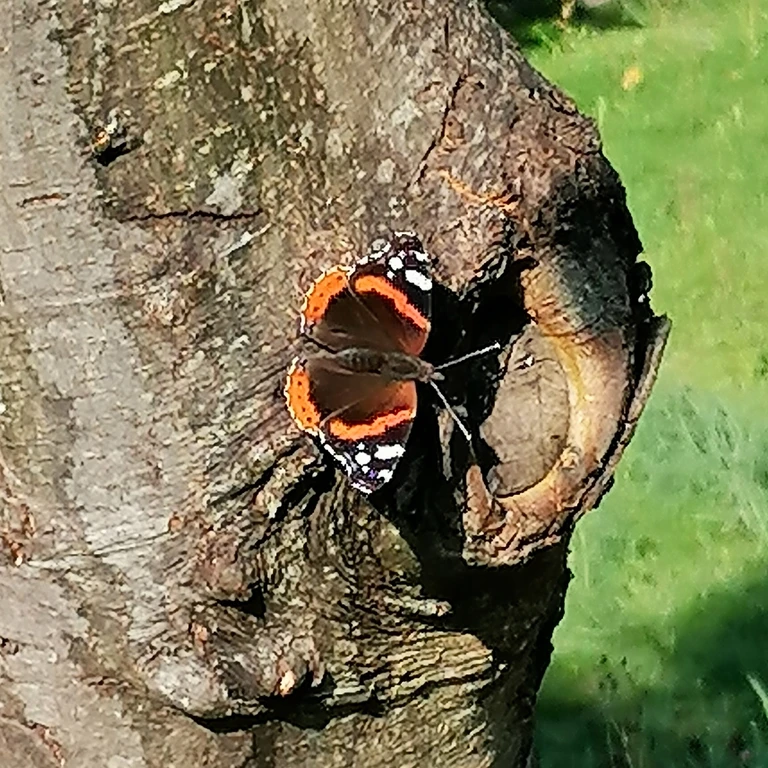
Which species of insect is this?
Vanessa atalanta
